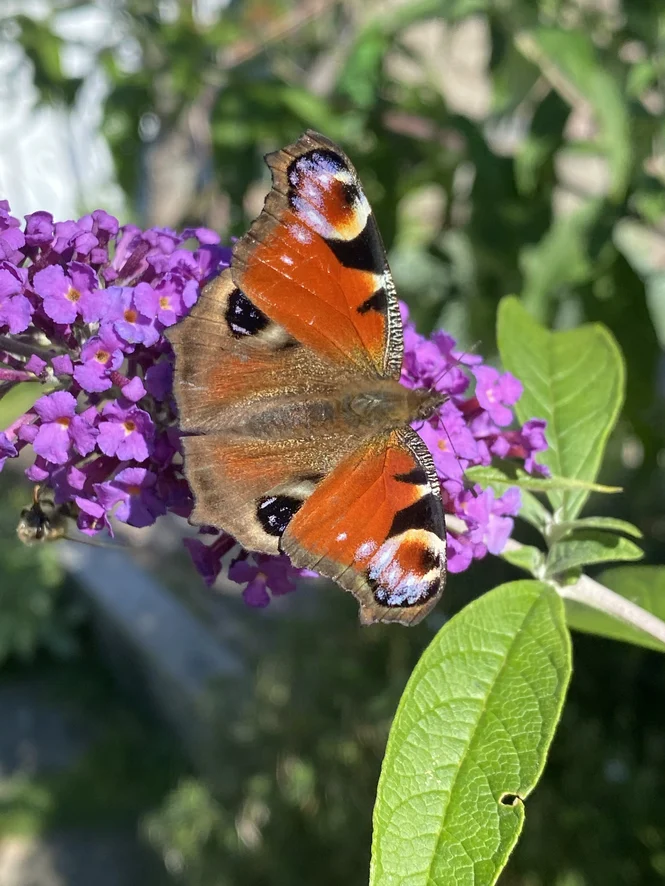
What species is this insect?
Aglais io
